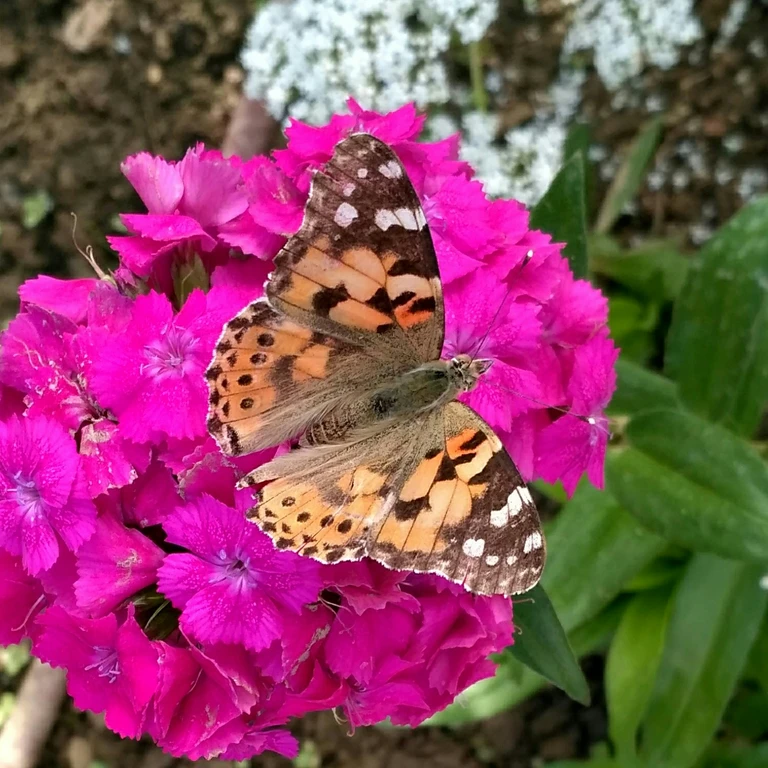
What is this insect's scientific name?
Vanessa cardui
